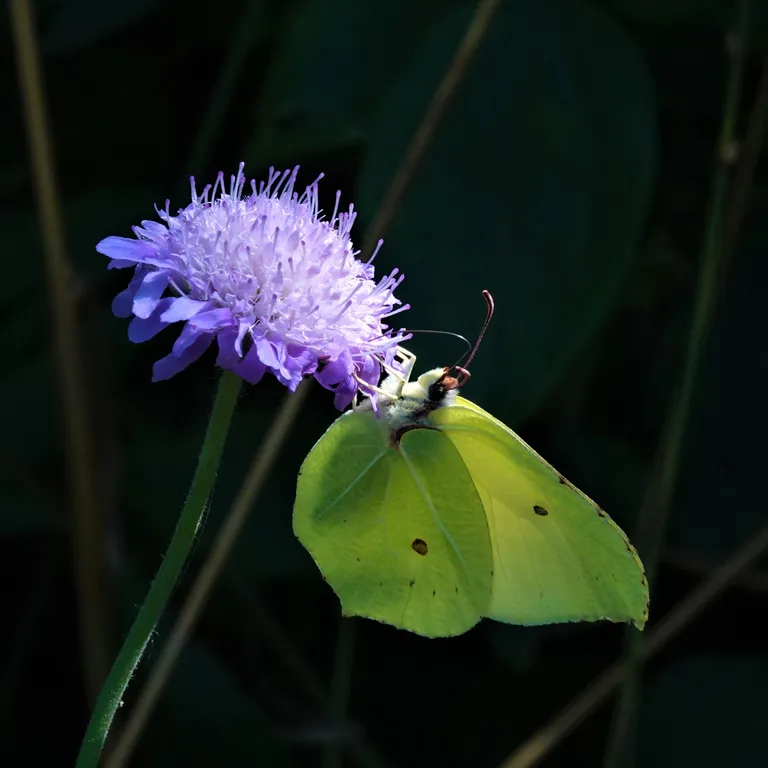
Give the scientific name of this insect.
Gonepteryx rhamni
